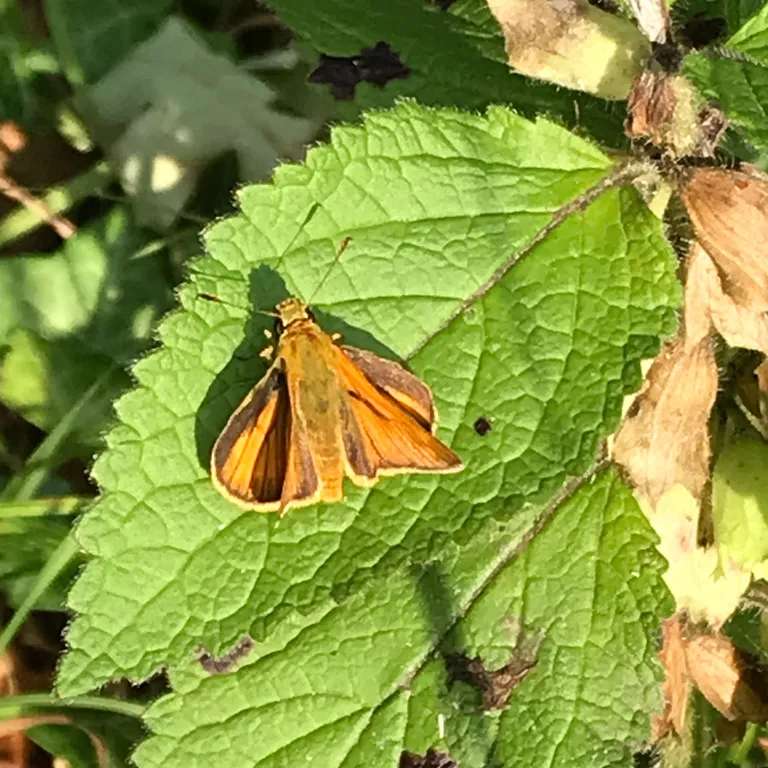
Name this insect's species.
Ochlodes sylvanus (also Ochlodes venata)
